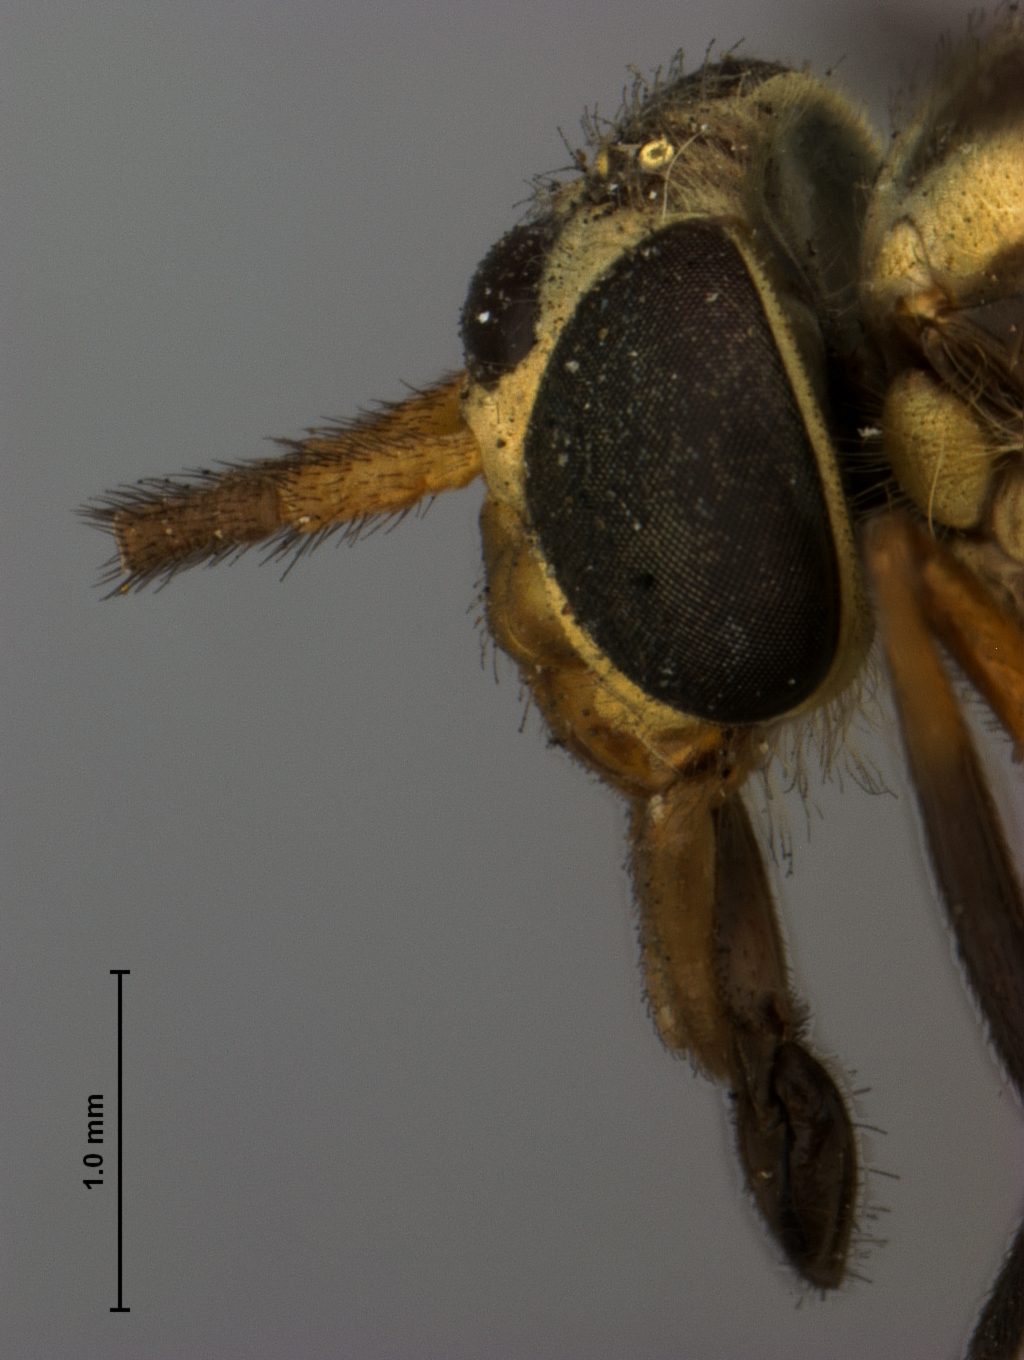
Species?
Chrysops bistellatus
